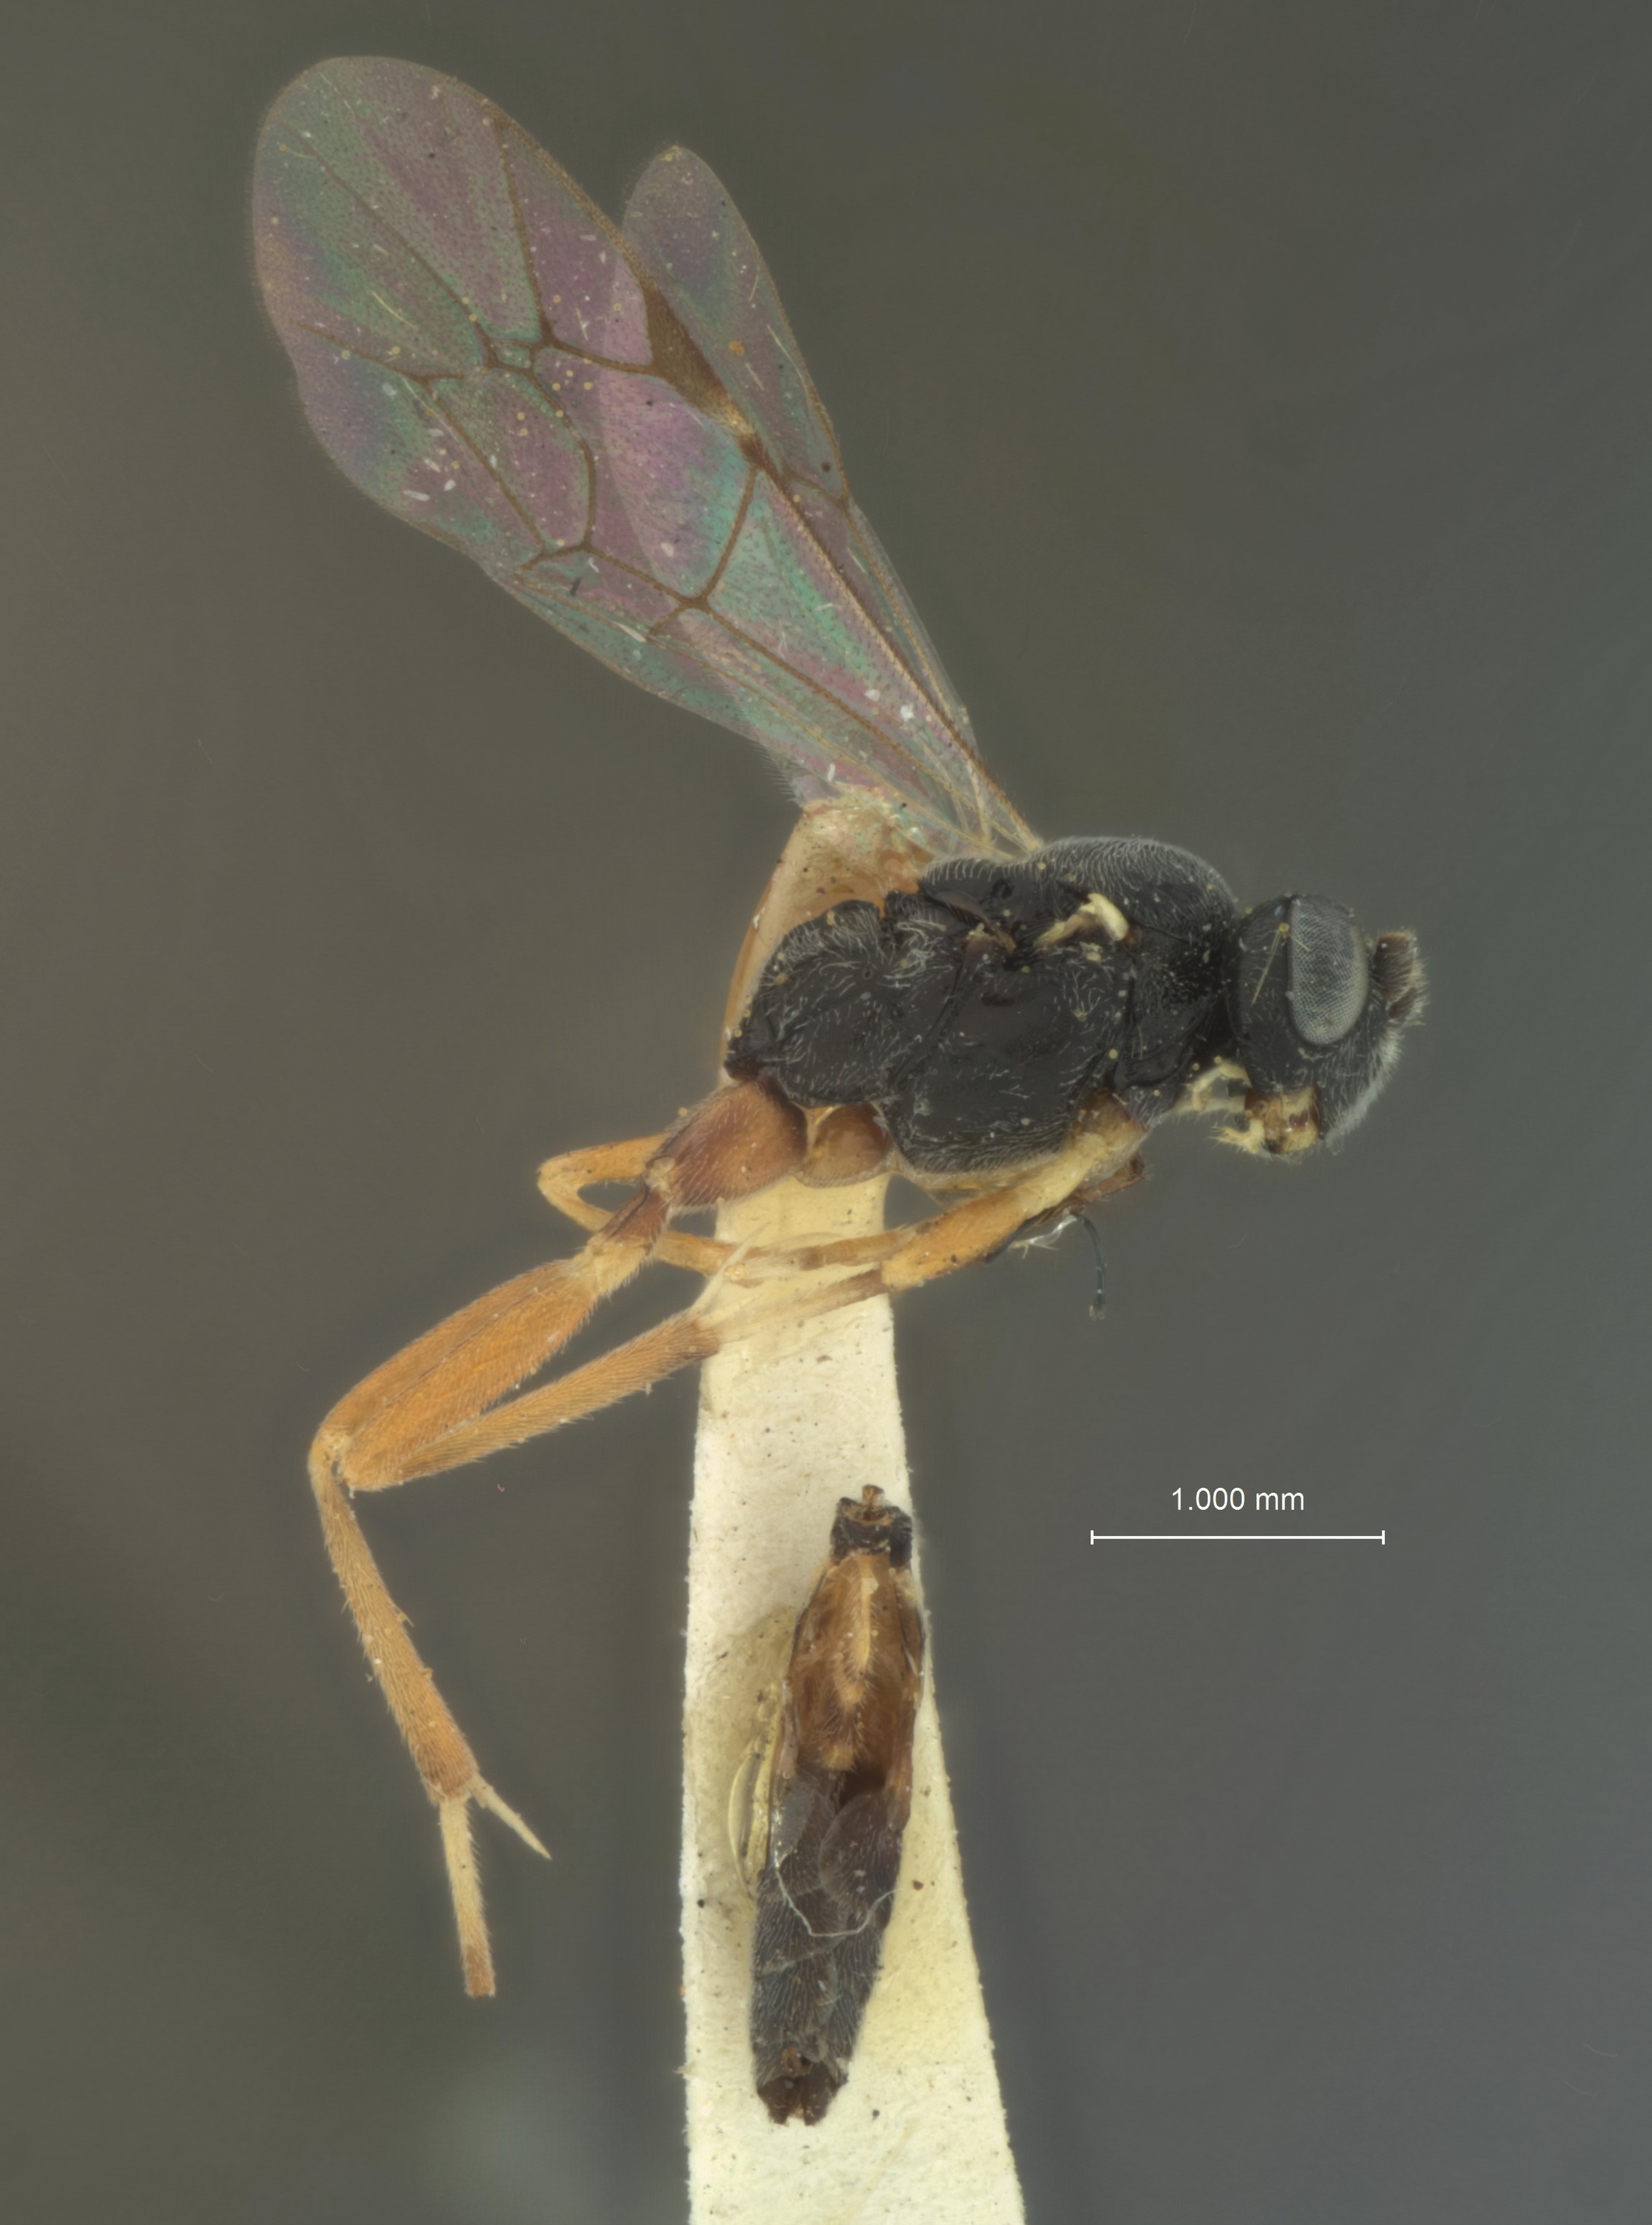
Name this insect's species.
Limneria ferrugineipes
